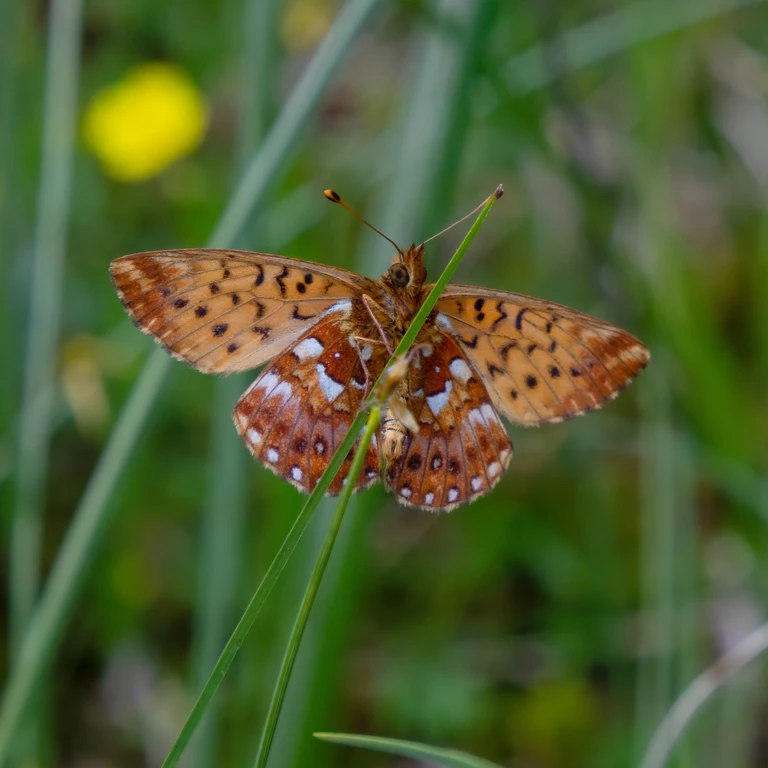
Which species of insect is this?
Boloria aquilonaris
